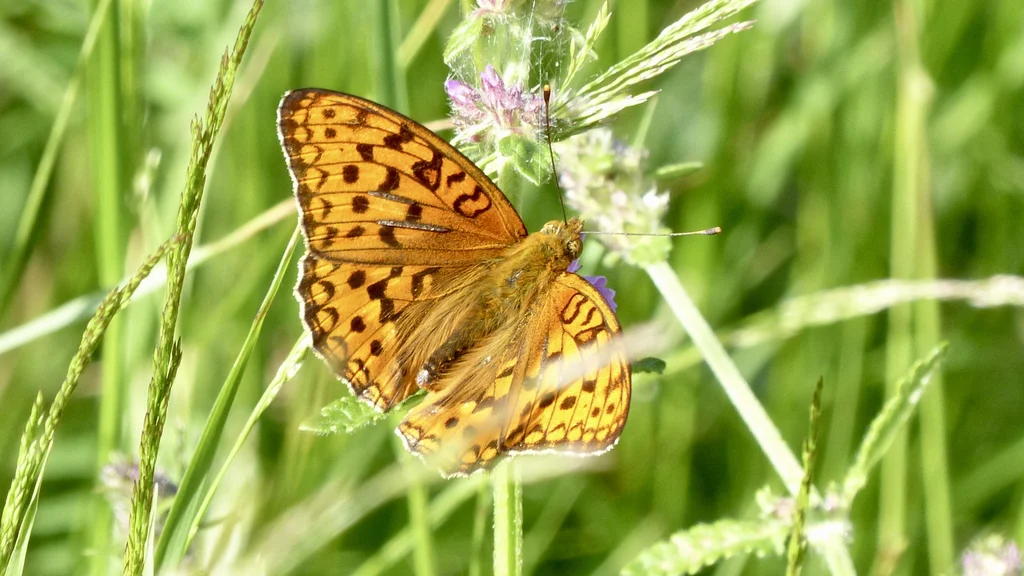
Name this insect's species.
Fabriciana adippe
